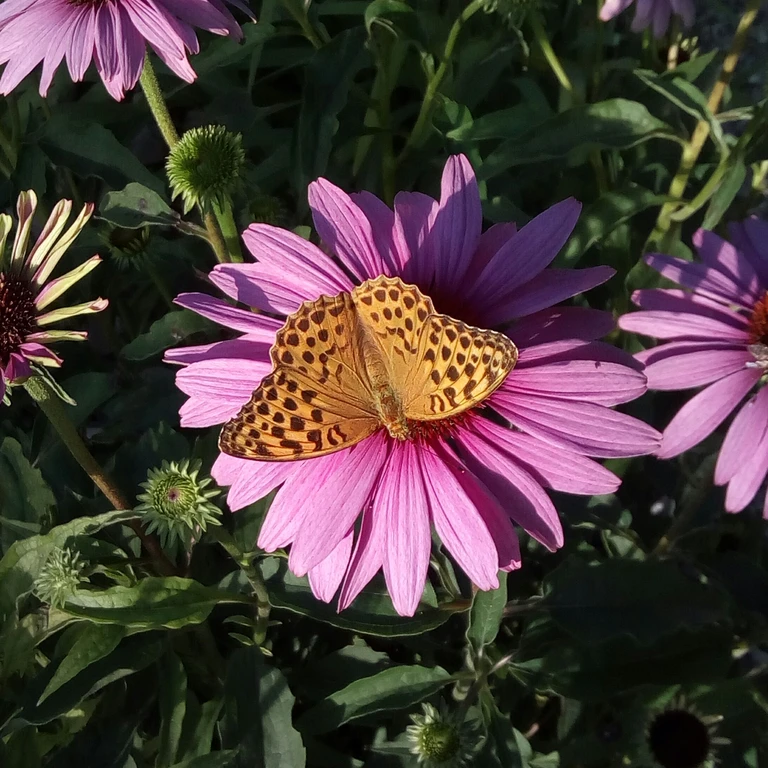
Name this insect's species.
Argynnis paphia
